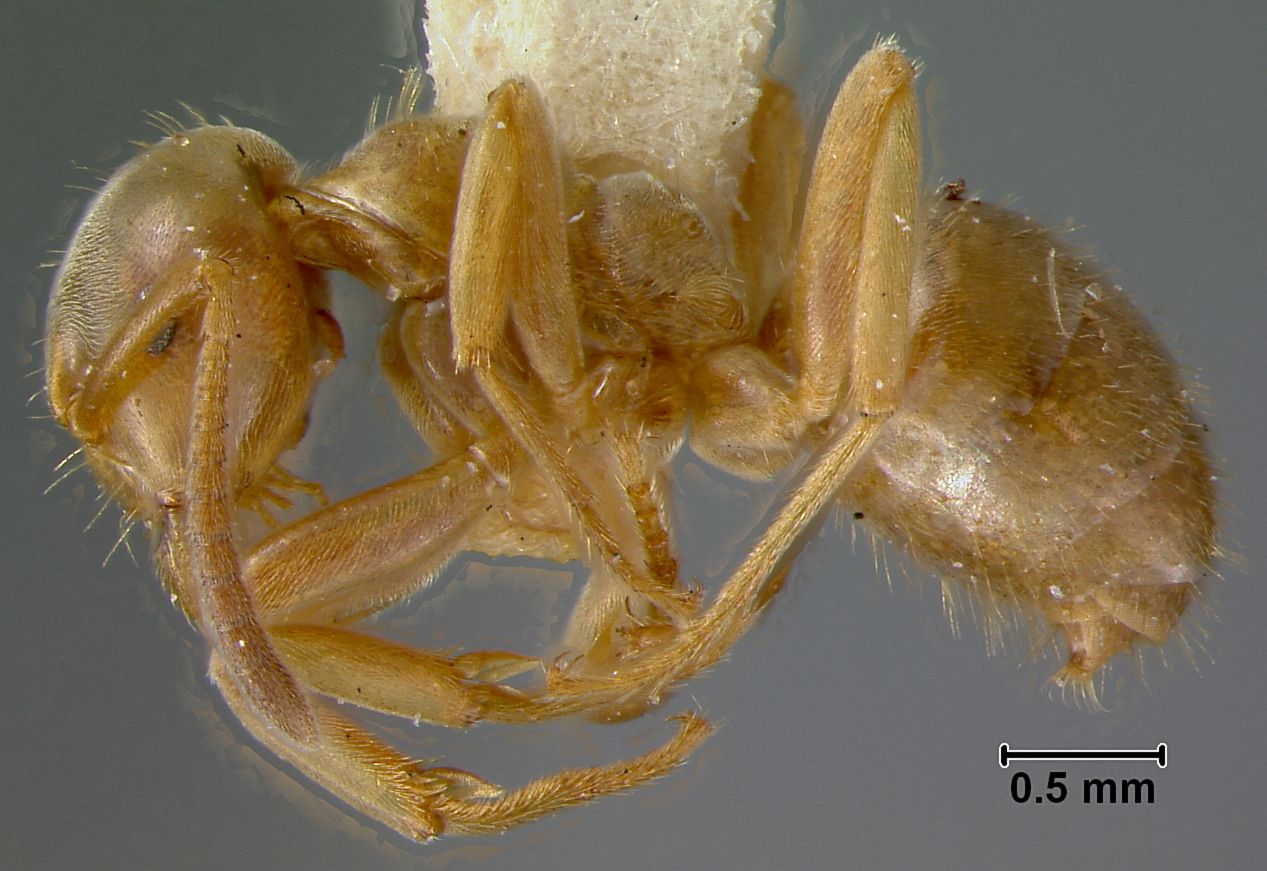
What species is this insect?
Lasius umbratus
